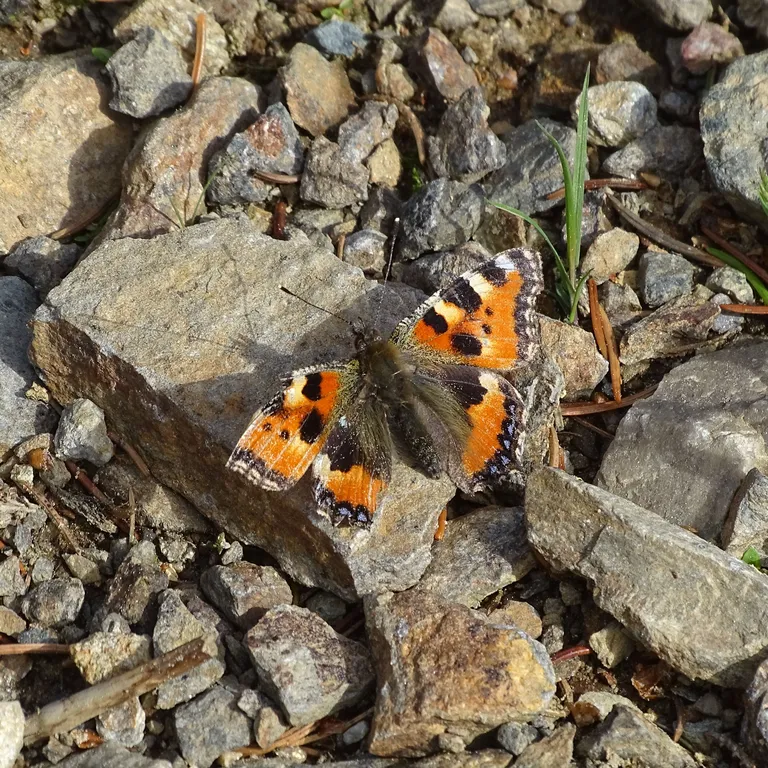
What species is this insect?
Aglais urticae
